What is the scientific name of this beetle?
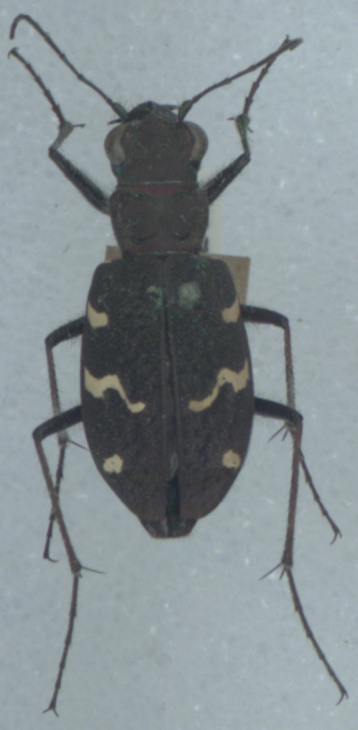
Cicindela sylvatica
